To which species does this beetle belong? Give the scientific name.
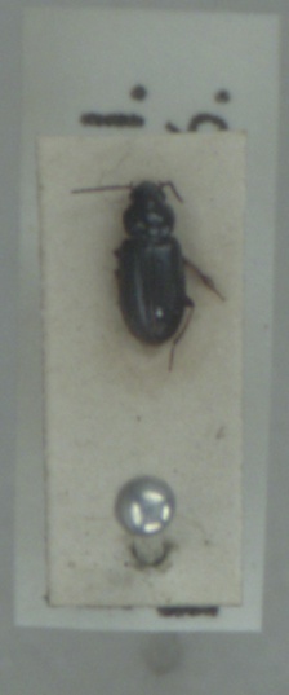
Acupalpus brunnipes
